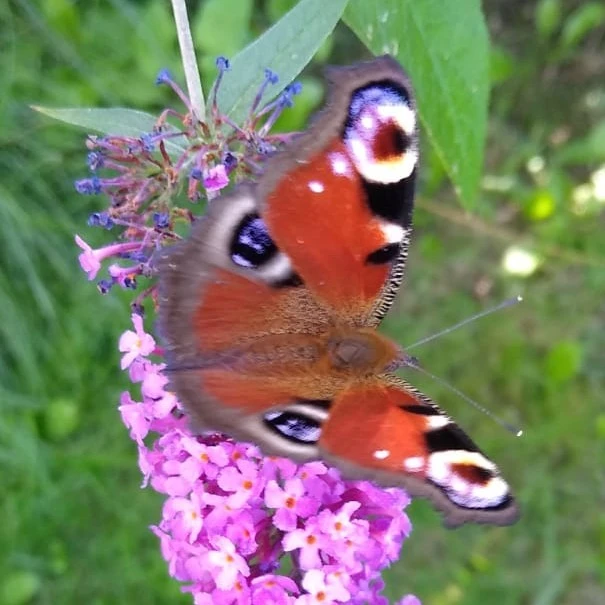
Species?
Aglais io
